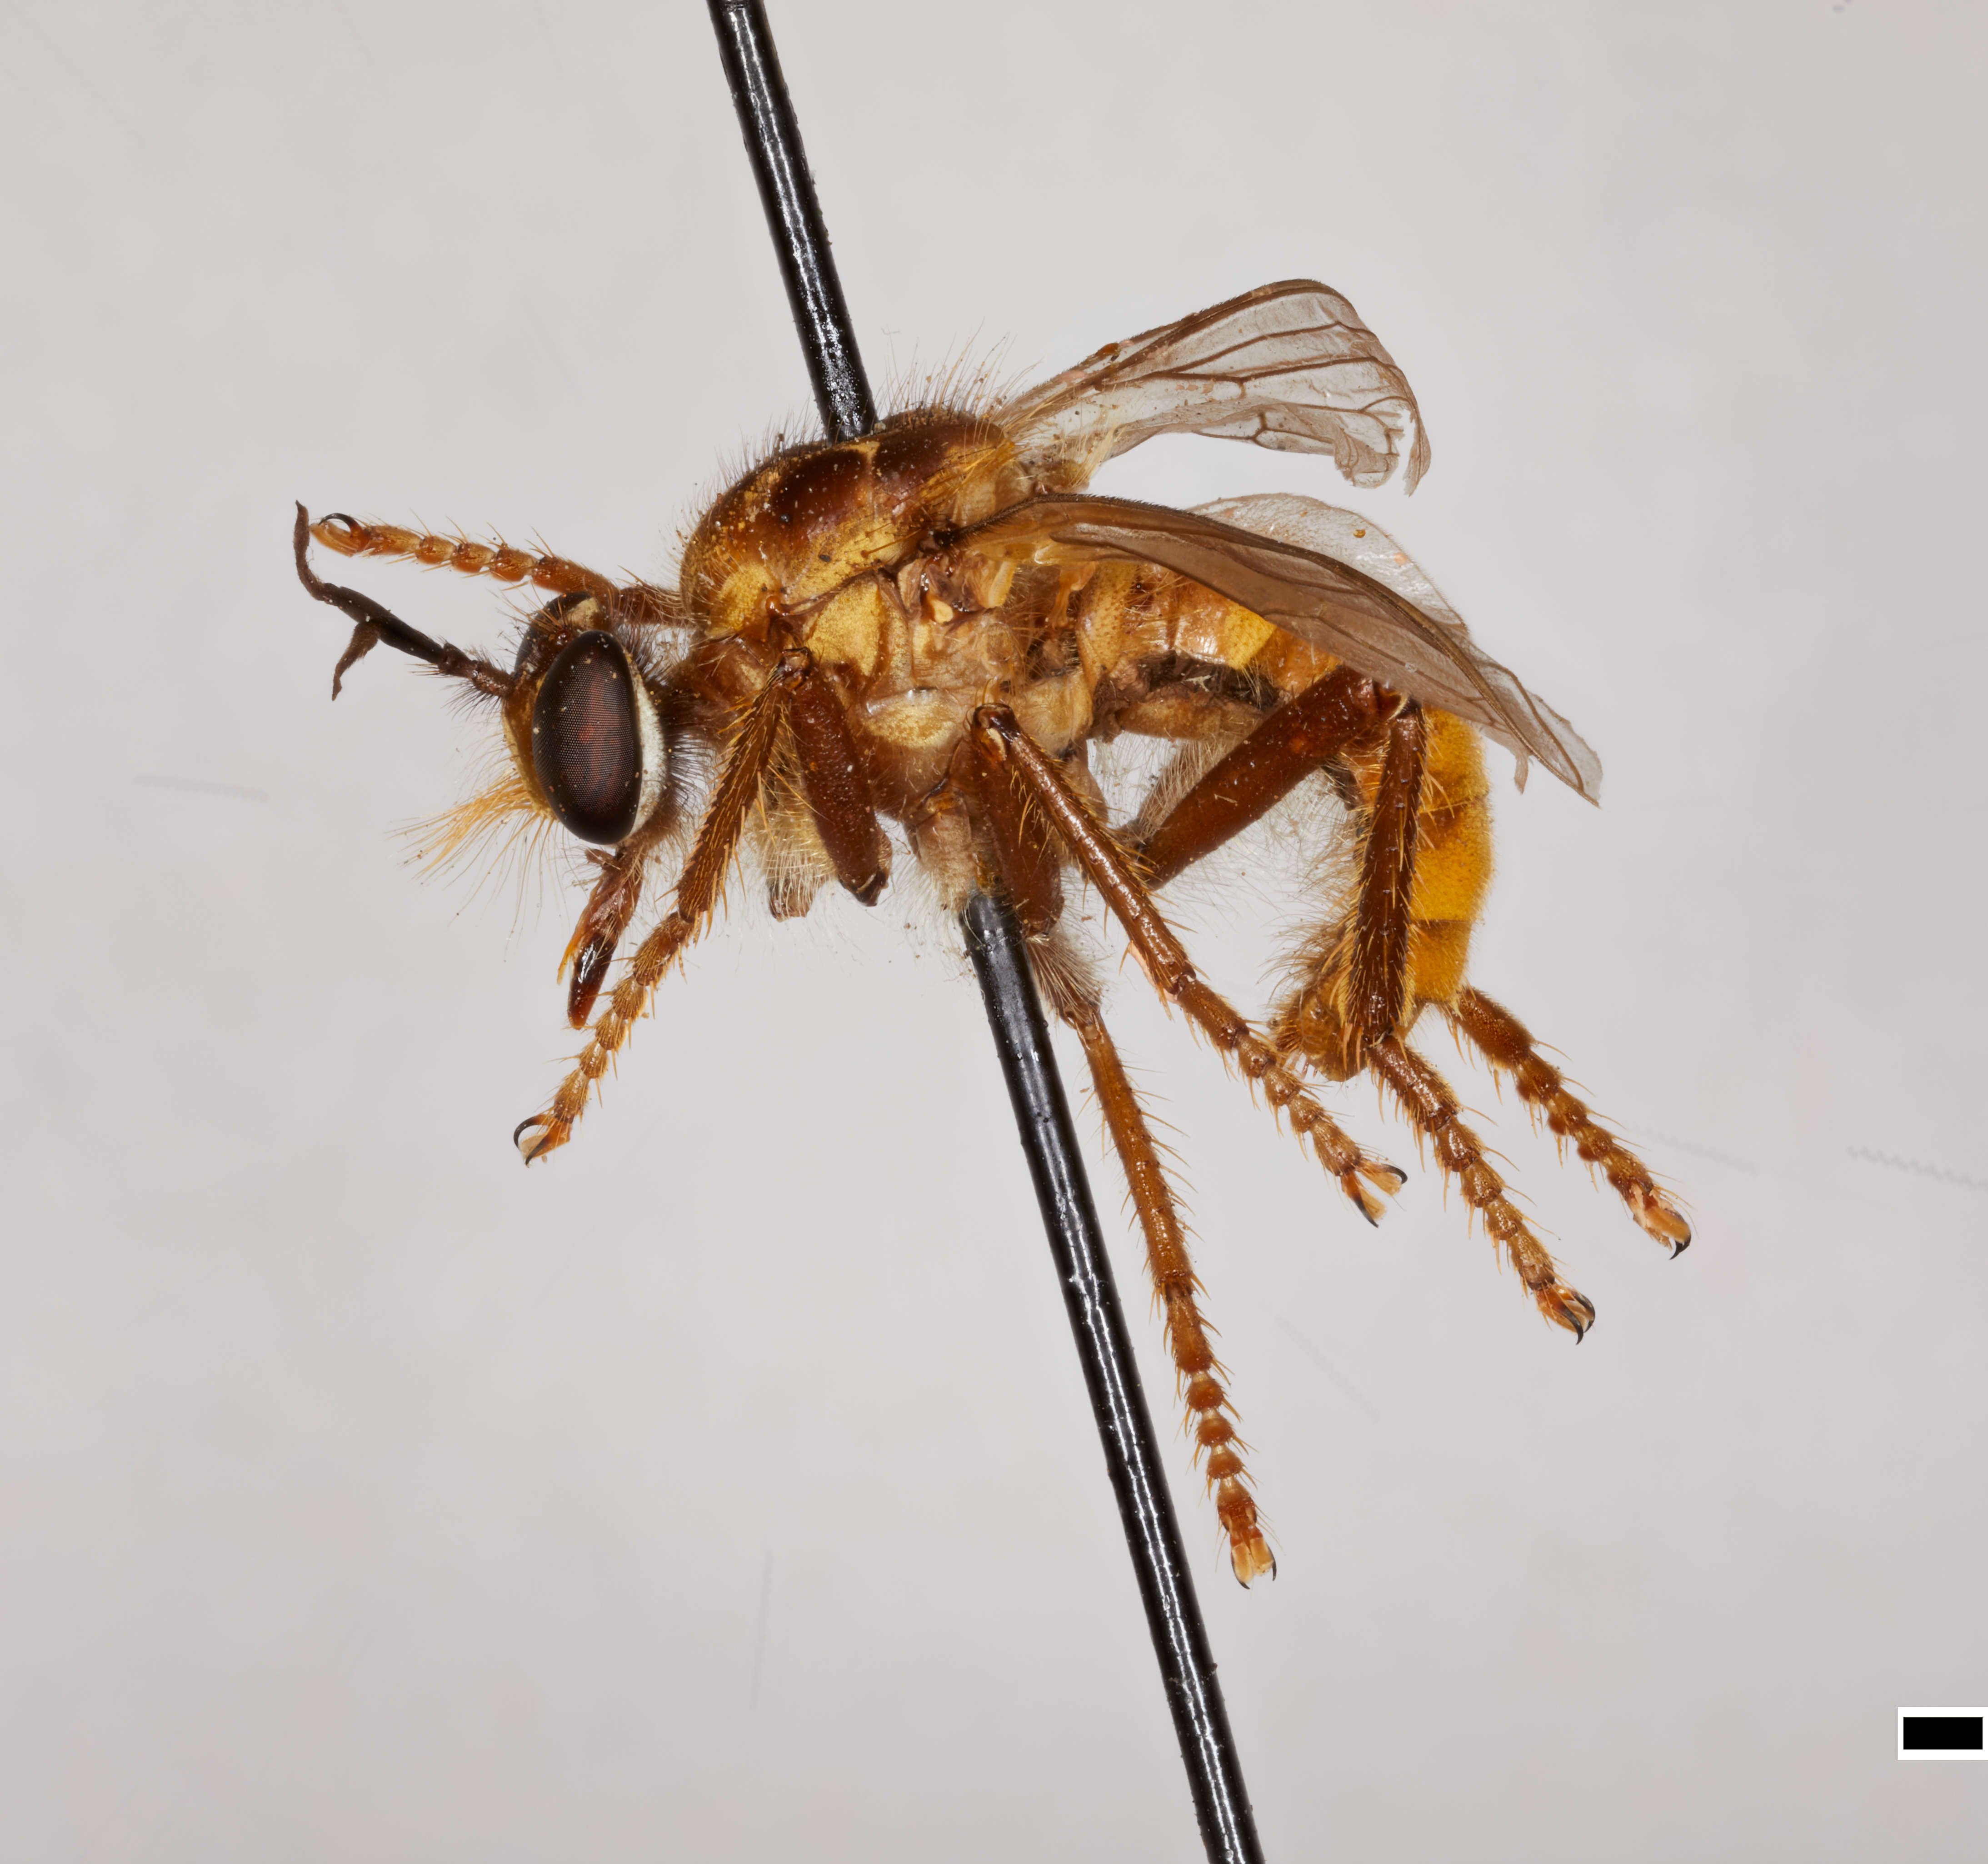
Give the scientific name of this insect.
Ceraturgus mabelae
